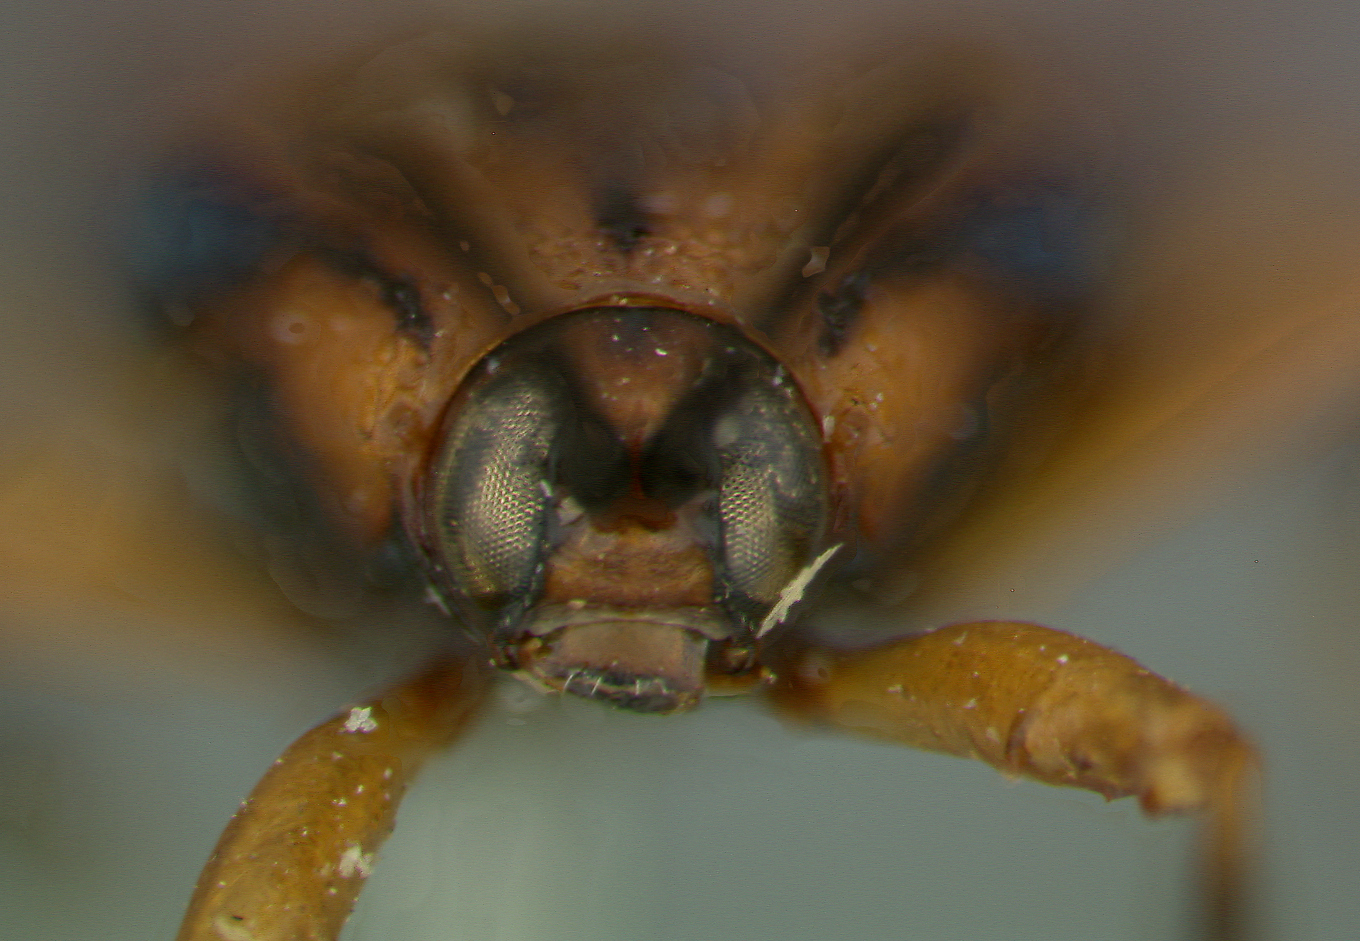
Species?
Probaenia pici
